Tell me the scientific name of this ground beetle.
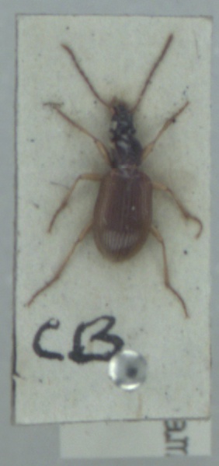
Oxypselaphus obscurus
